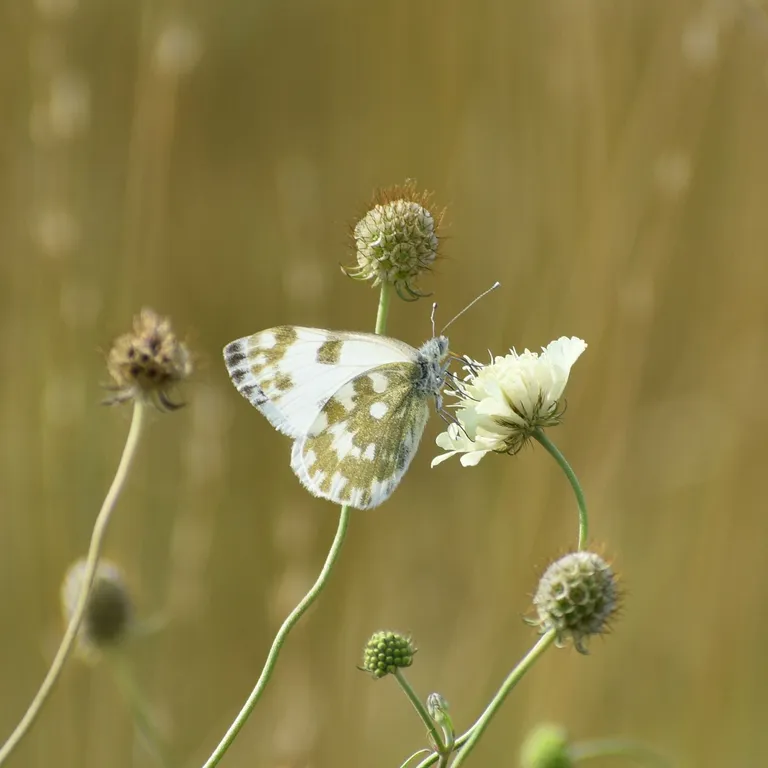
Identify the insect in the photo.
Pontia edusa
